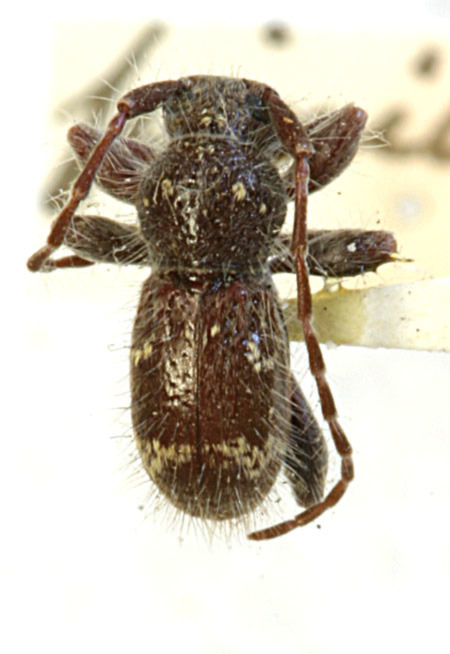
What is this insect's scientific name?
Ipochus pinicola (also Ipochus fasciatus)
